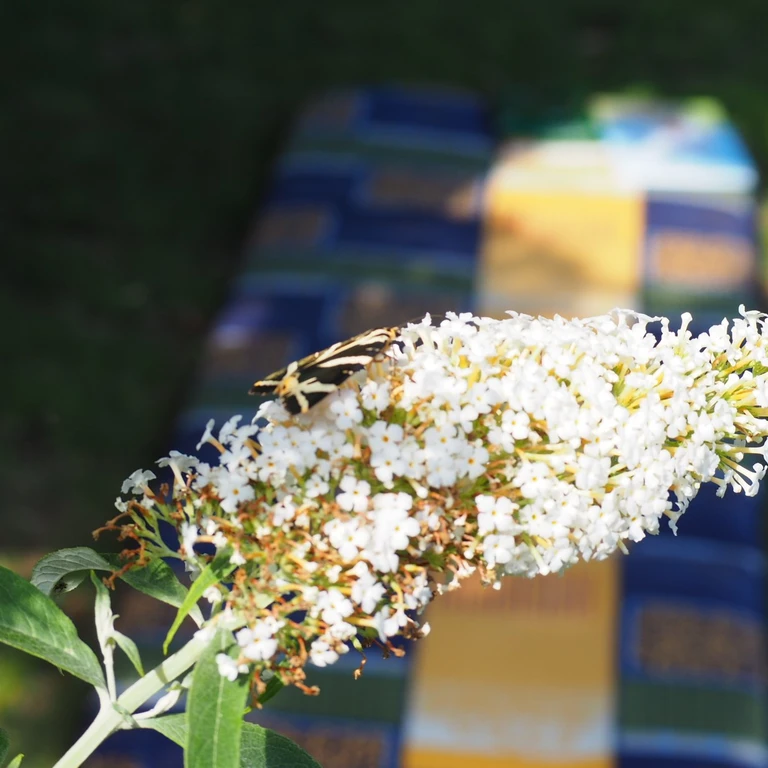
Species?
Euplagia quadripunctaria
